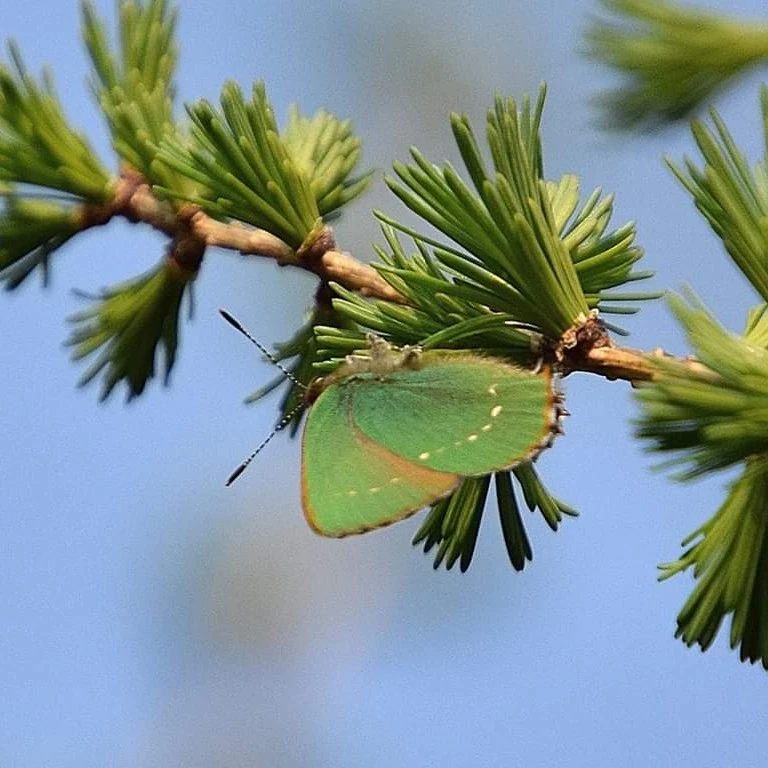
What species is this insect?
Callophrys rubi
